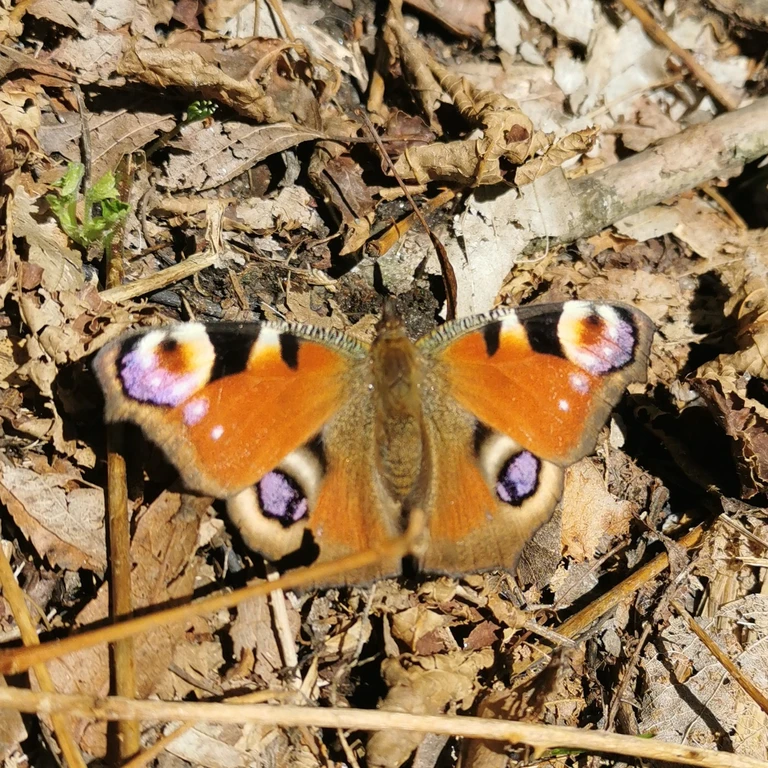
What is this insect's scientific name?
Aglais io
